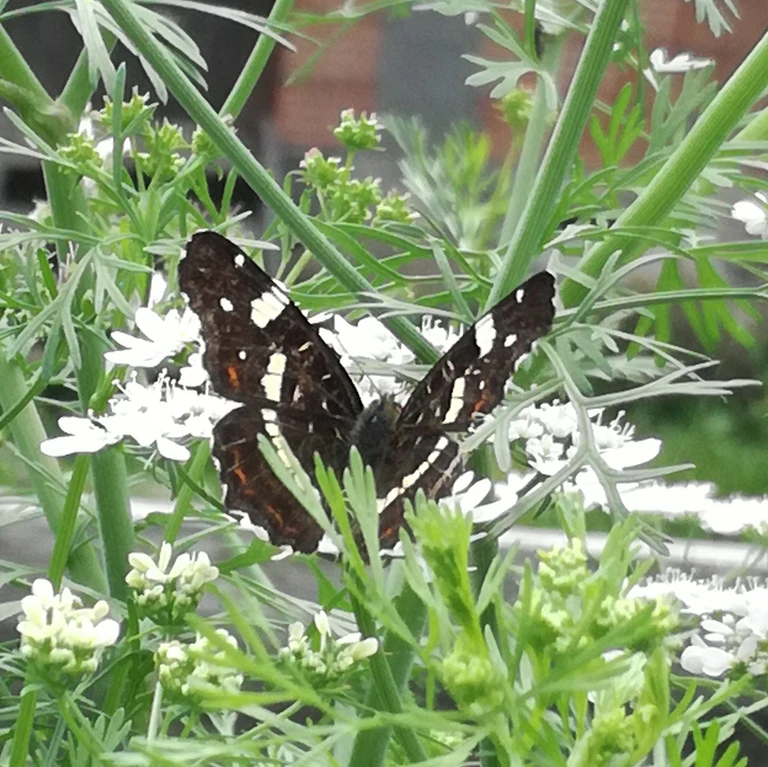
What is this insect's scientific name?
Araschnia levana
